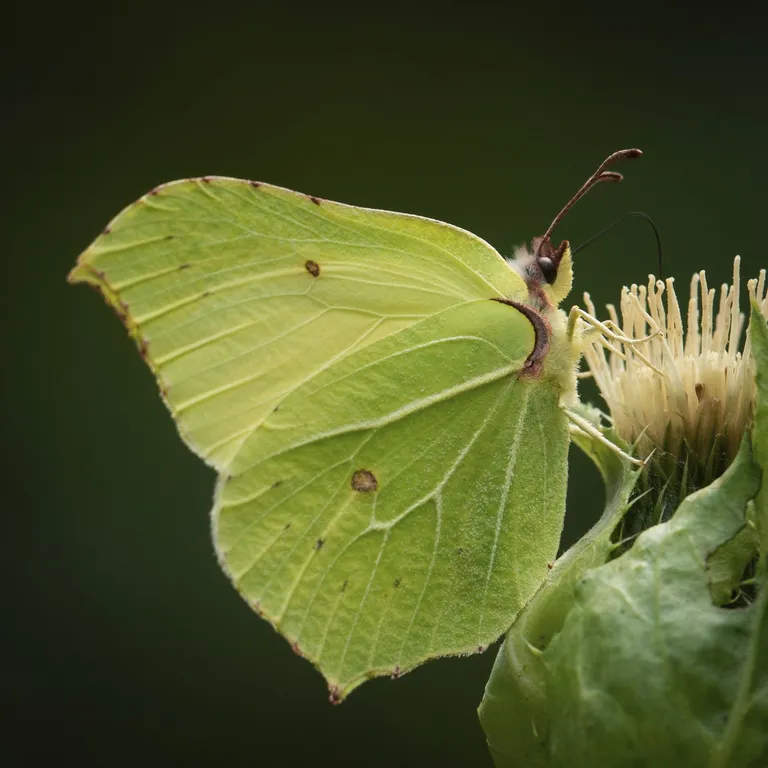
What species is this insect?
Gonepteryx rhamni
